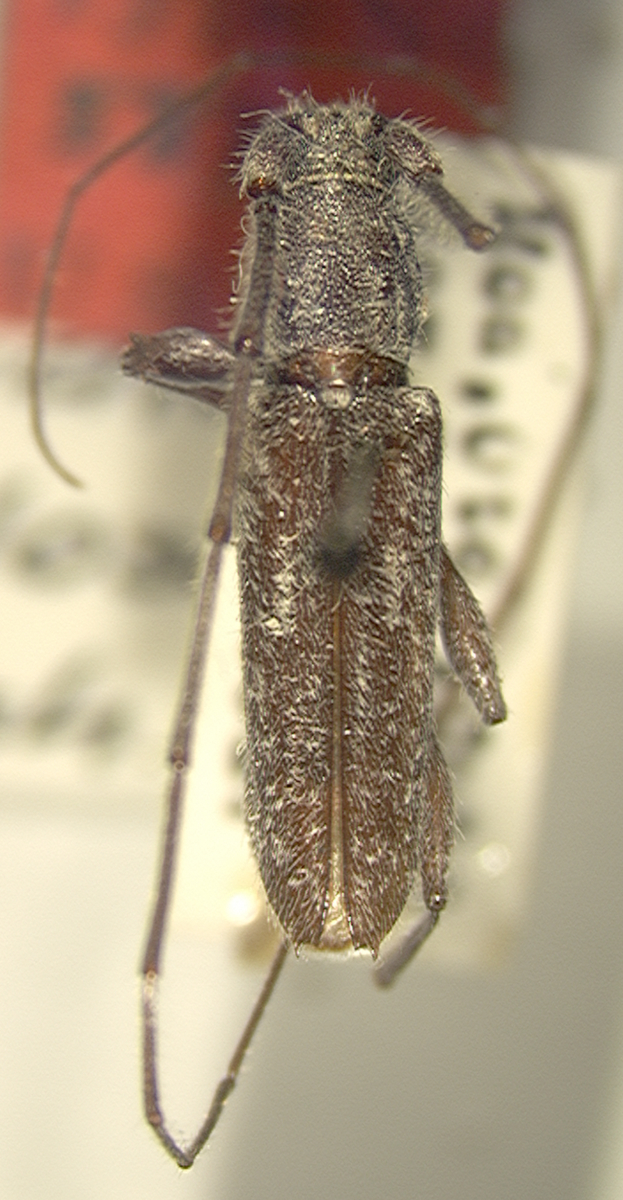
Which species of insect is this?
Elaphidion variolosum (also Trichophoroides variolosum)
